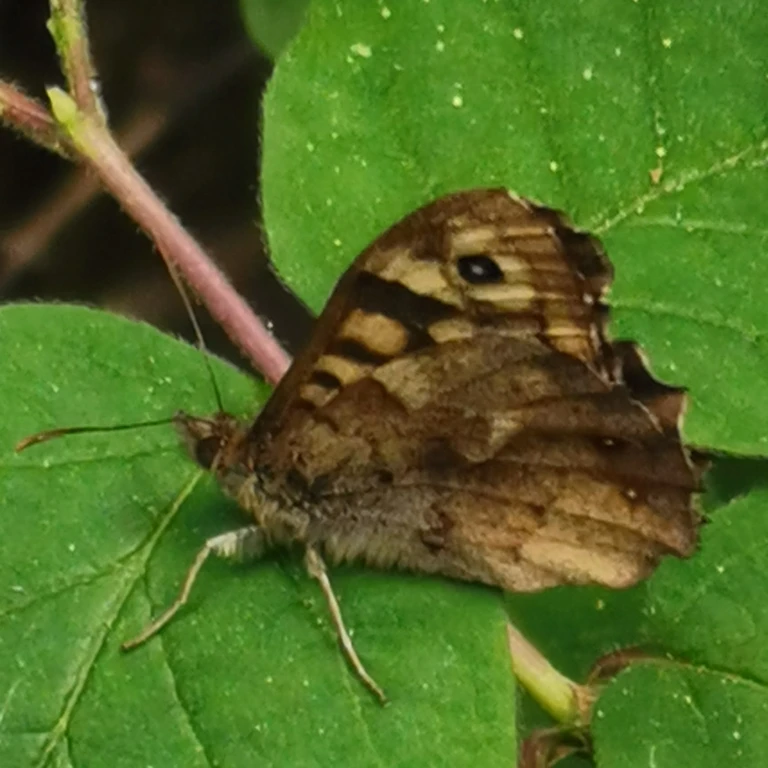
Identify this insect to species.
Pararge aegeria
